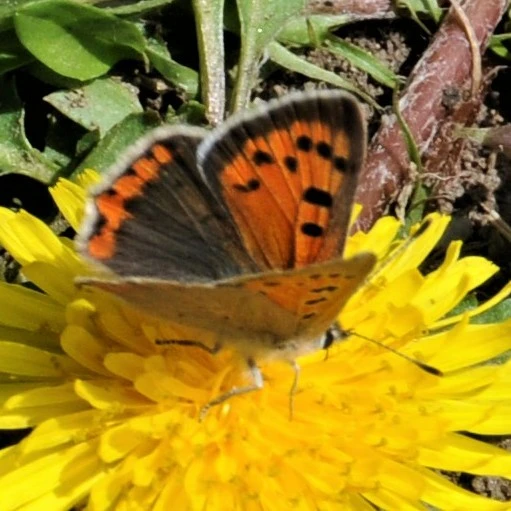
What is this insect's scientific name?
Lycaena phlaeas
